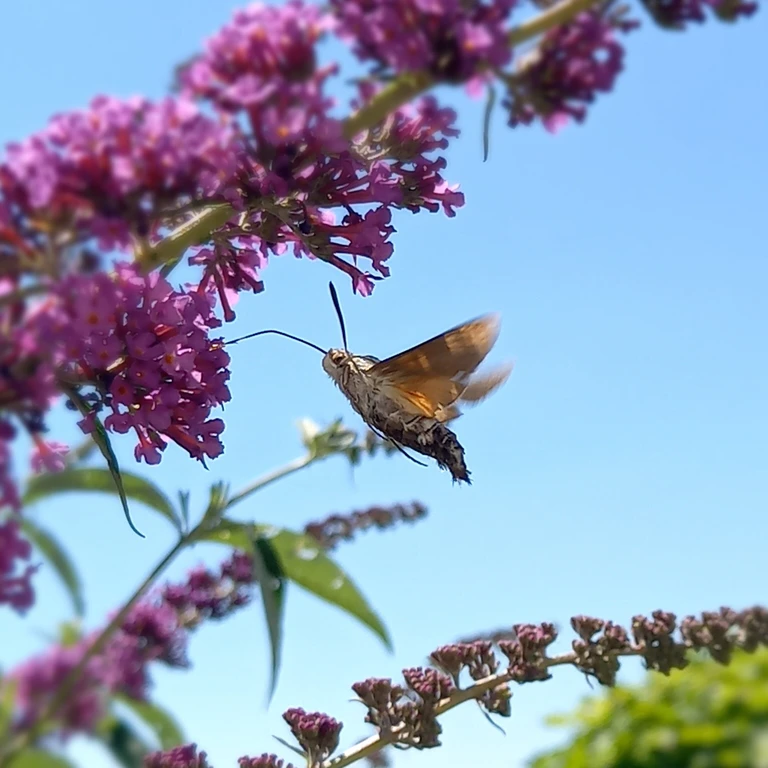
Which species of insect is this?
Macroglossum stellatarum
